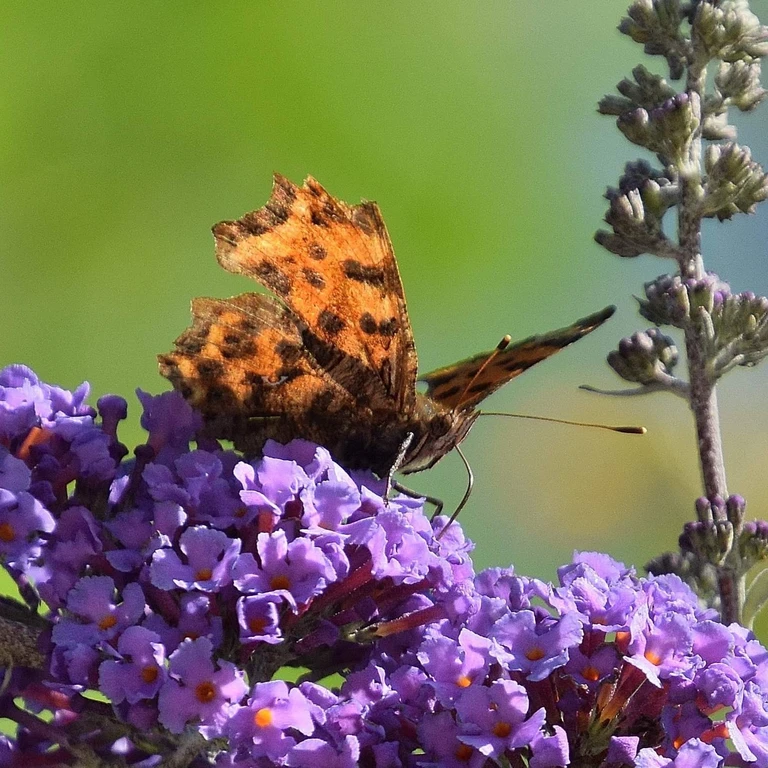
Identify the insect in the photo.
Polygonia c-album
